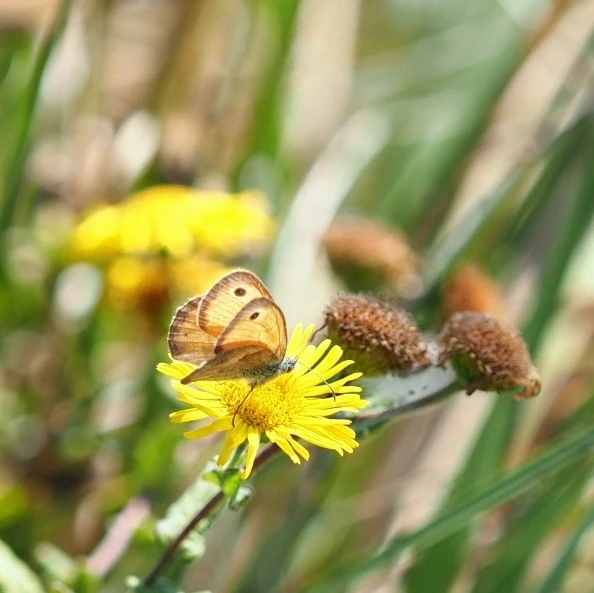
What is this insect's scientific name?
Coenonympha pamphilus
